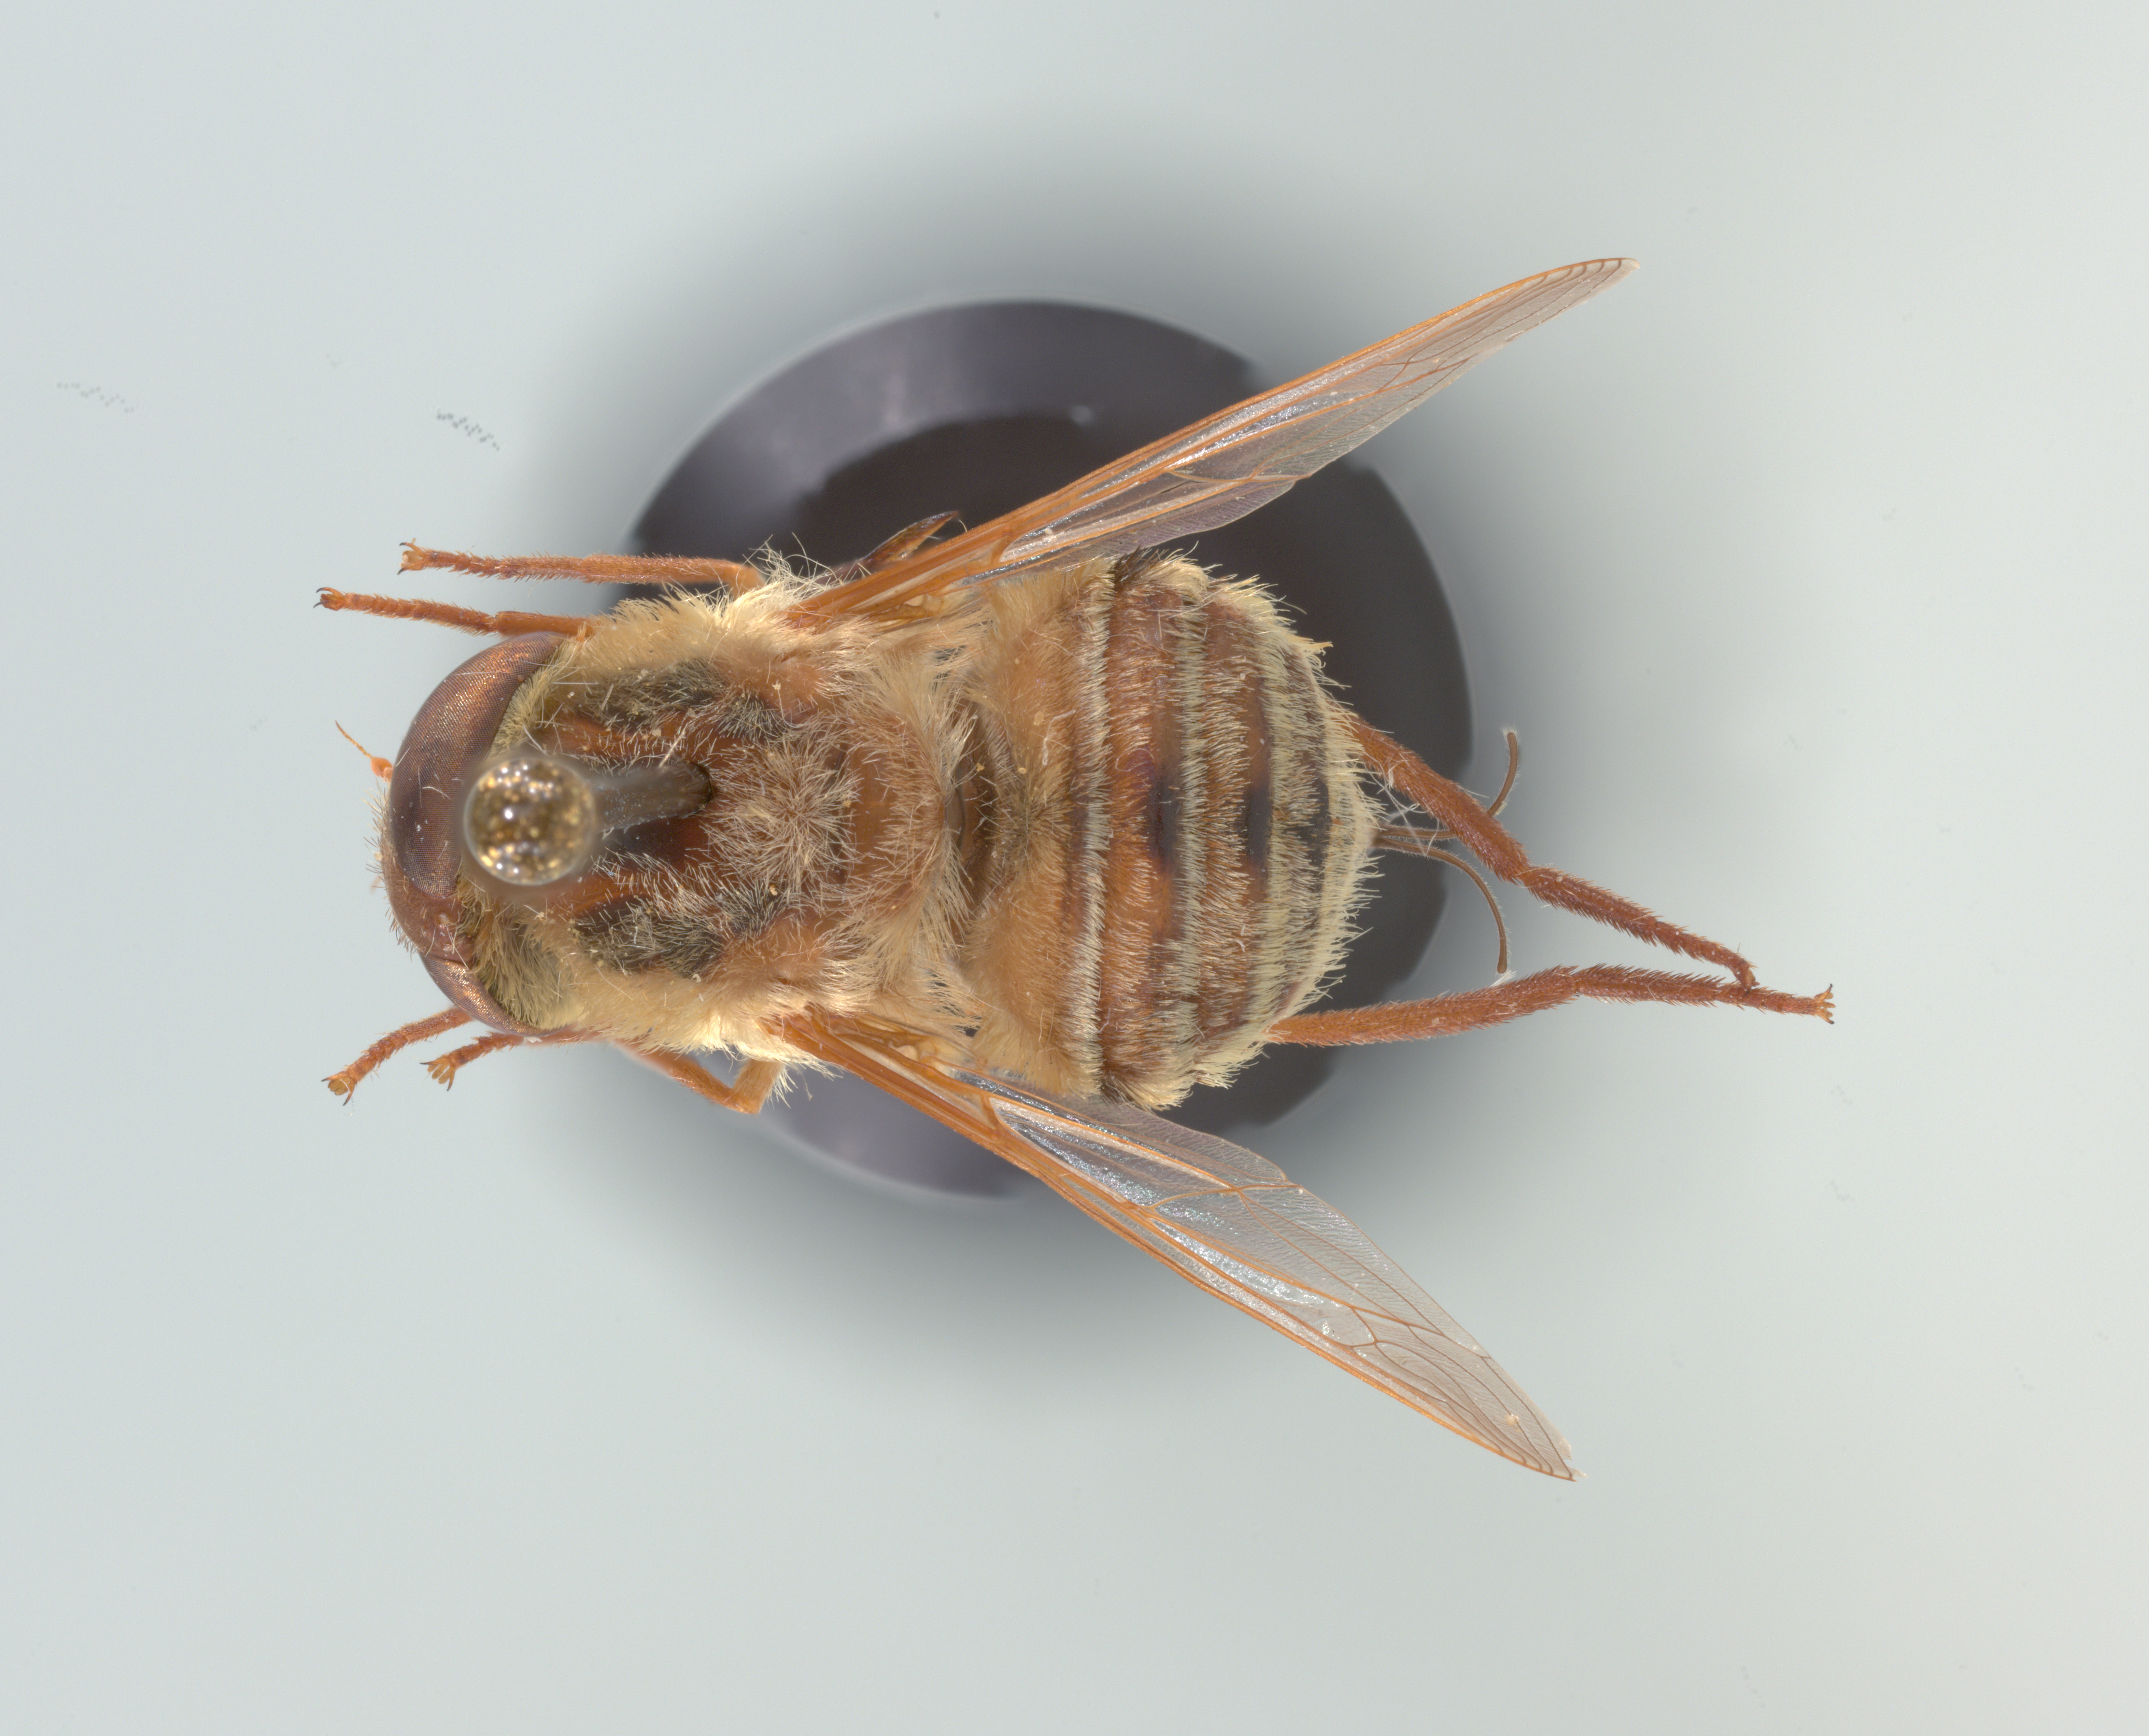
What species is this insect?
Neorhynchocephalus volaticus
